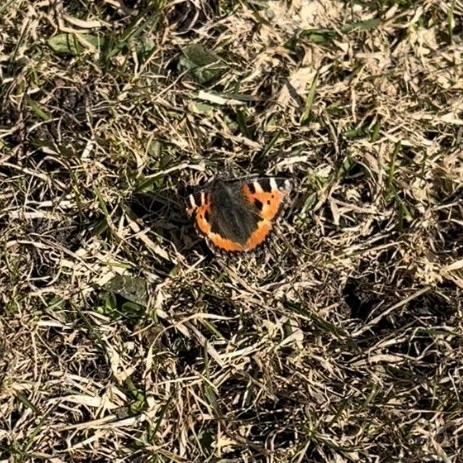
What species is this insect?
Aglais urticae
